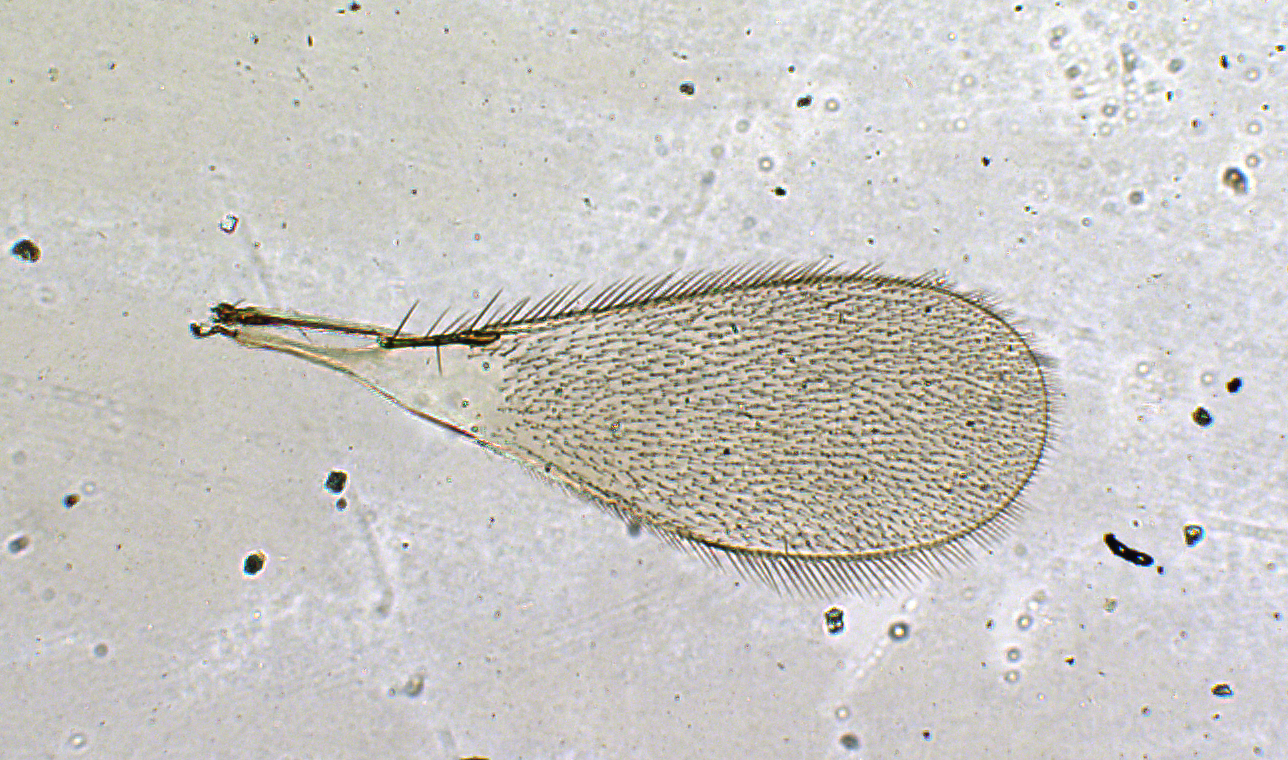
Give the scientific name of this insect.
Ooctonus kodaianus
